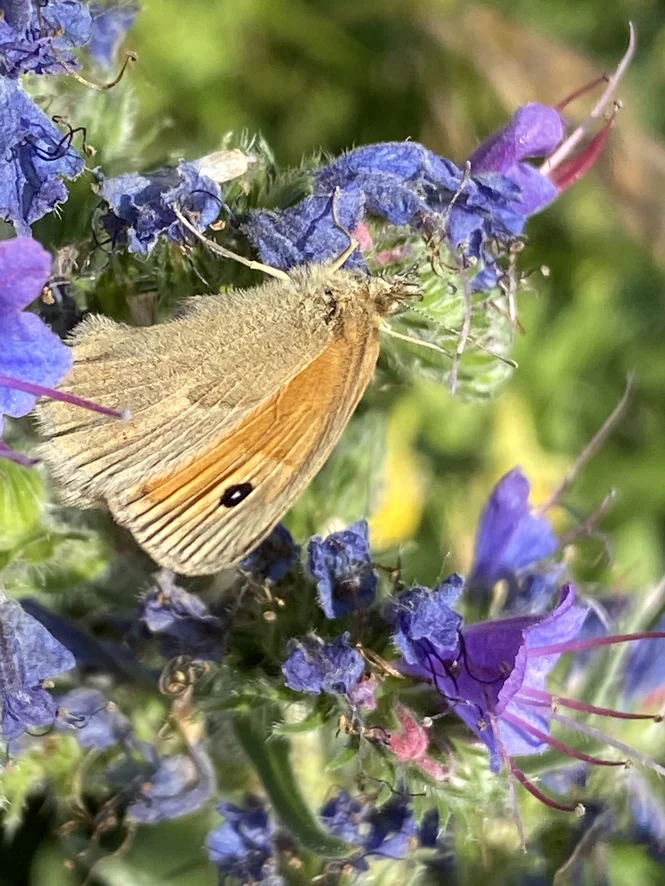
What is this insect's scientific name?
Maniola jurtina
